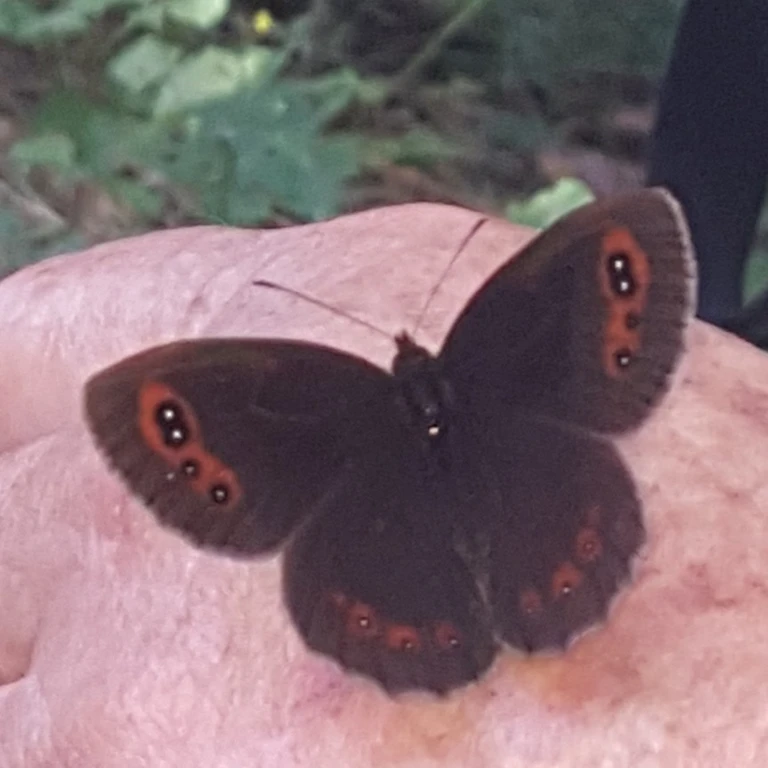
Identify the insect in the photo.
Erebia aethiops
